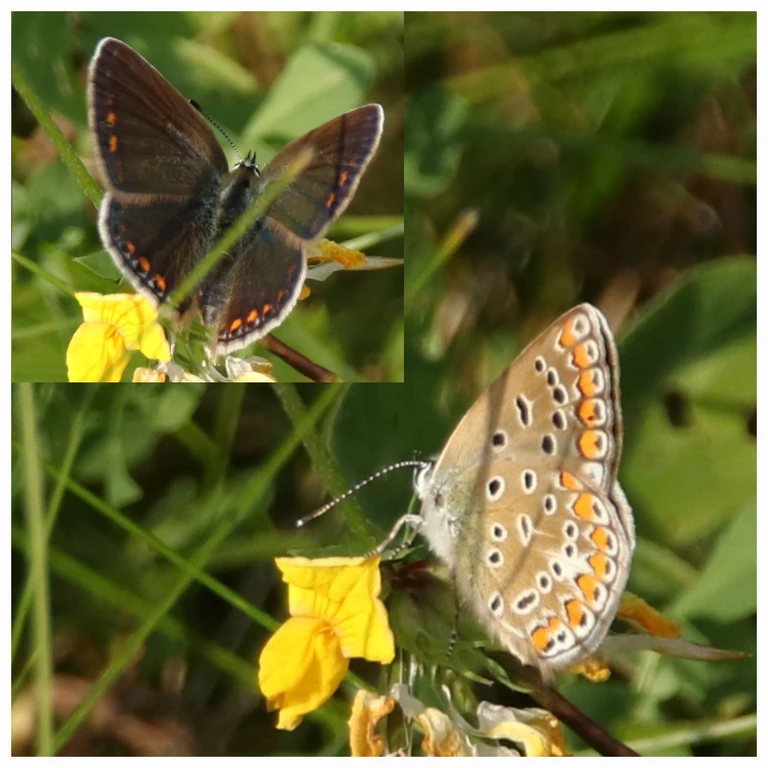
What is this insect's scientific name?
Polyommatus icarus
